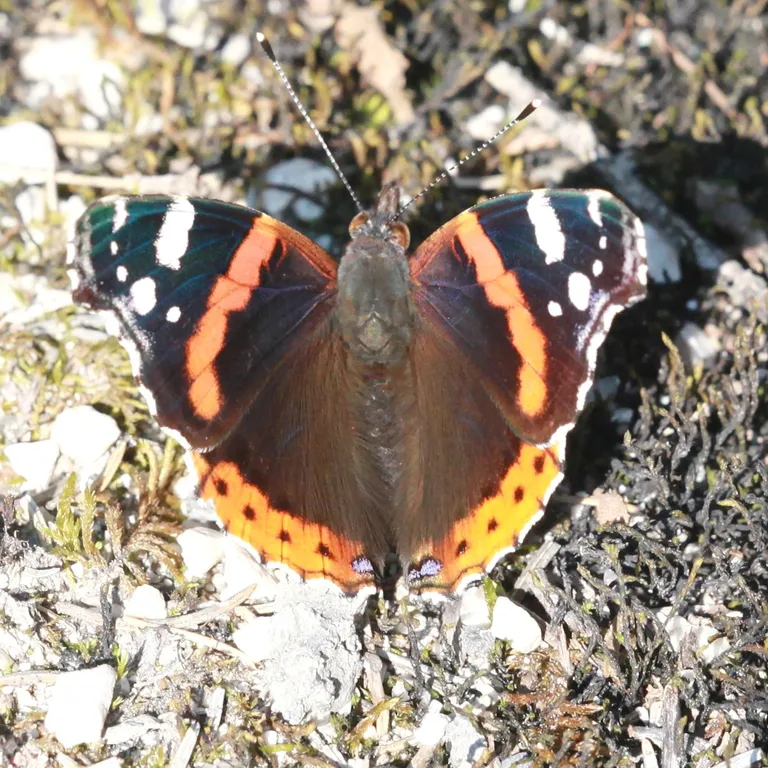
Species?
Vanessa atalanta
